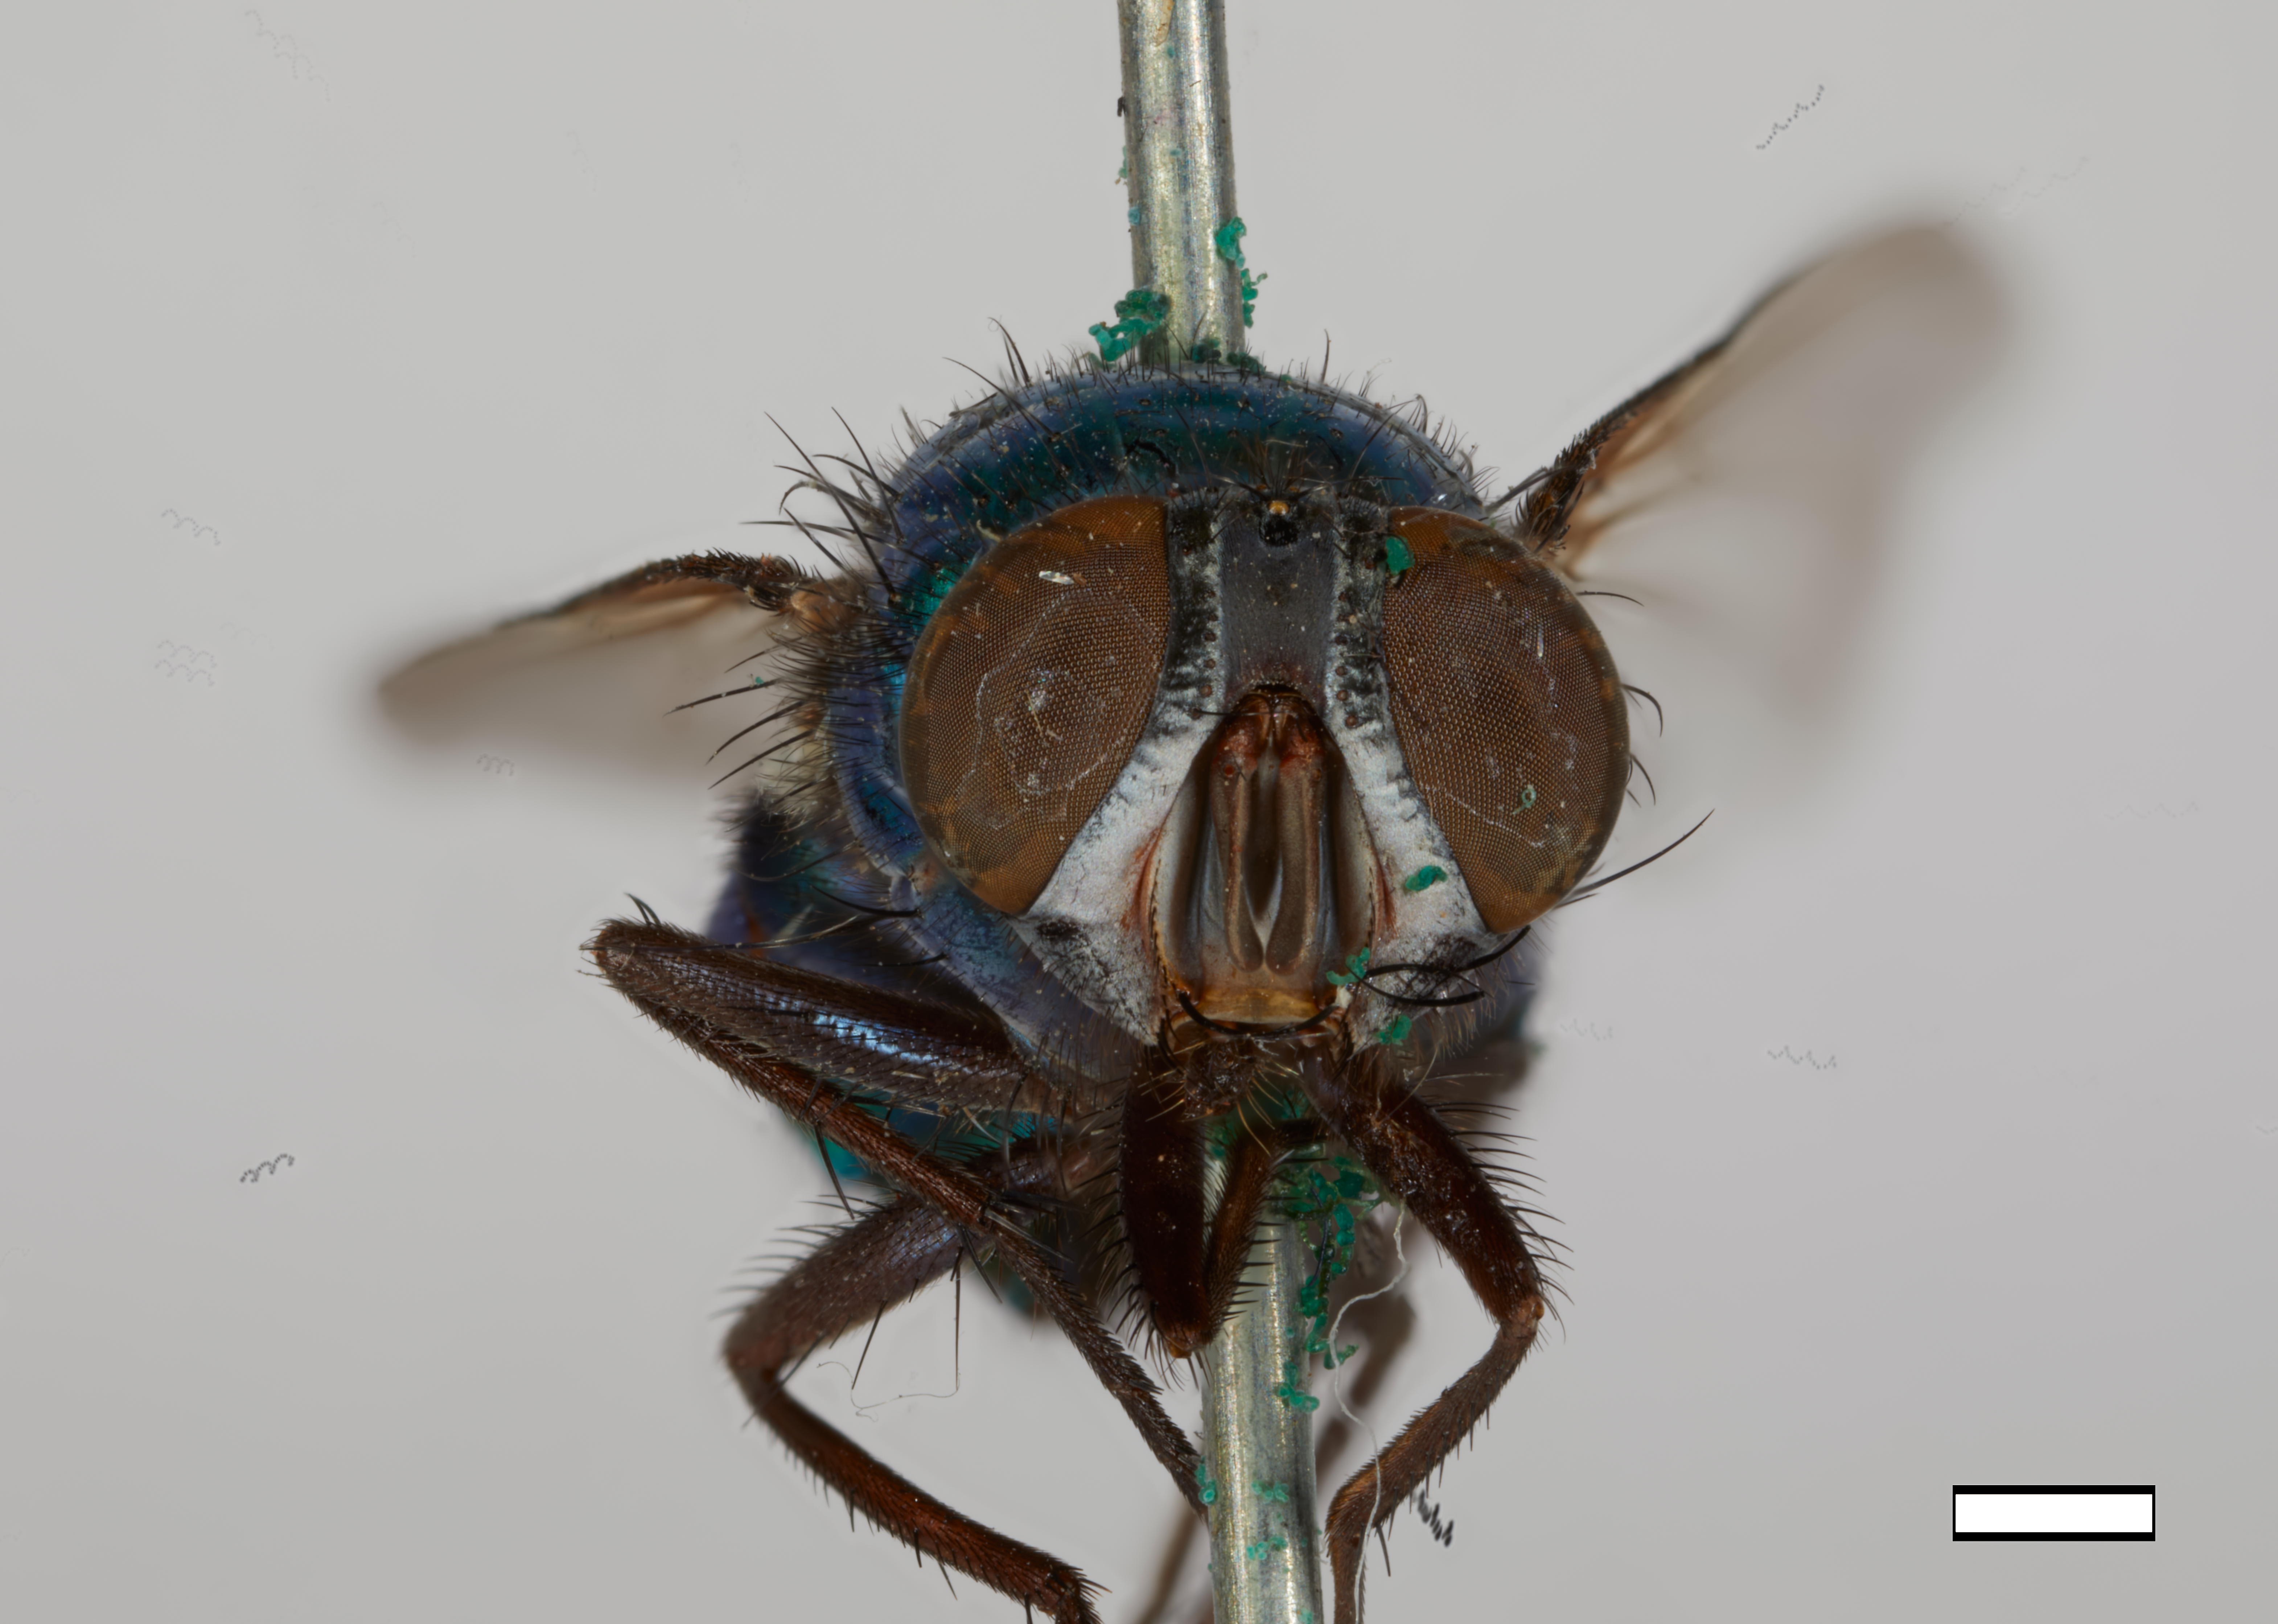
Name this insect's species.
Lucillia unicolor (also Phaenicia mexicana)
